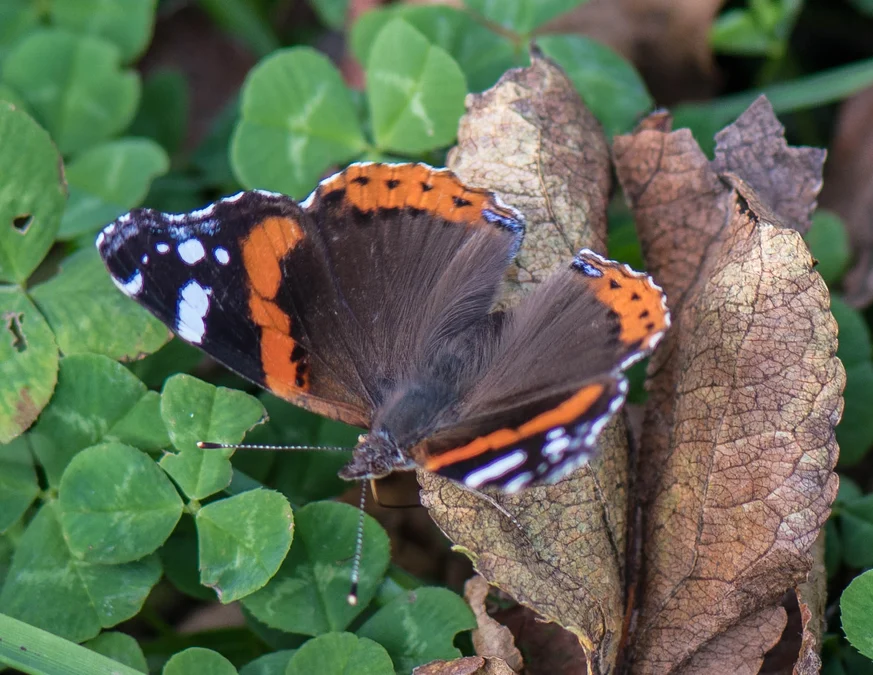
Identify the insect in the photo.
Vanessa atalanta
